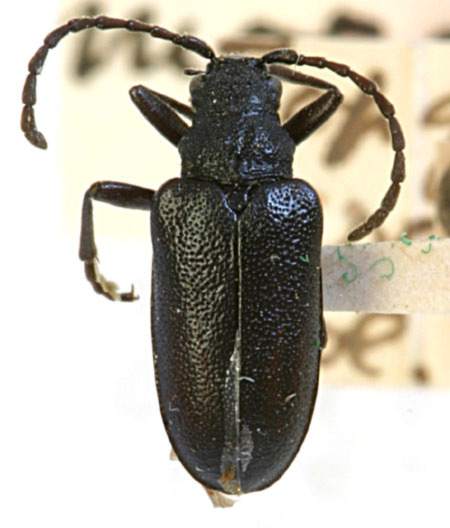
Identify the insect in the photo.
Brachysomida morata (also Brachysomida atra)
